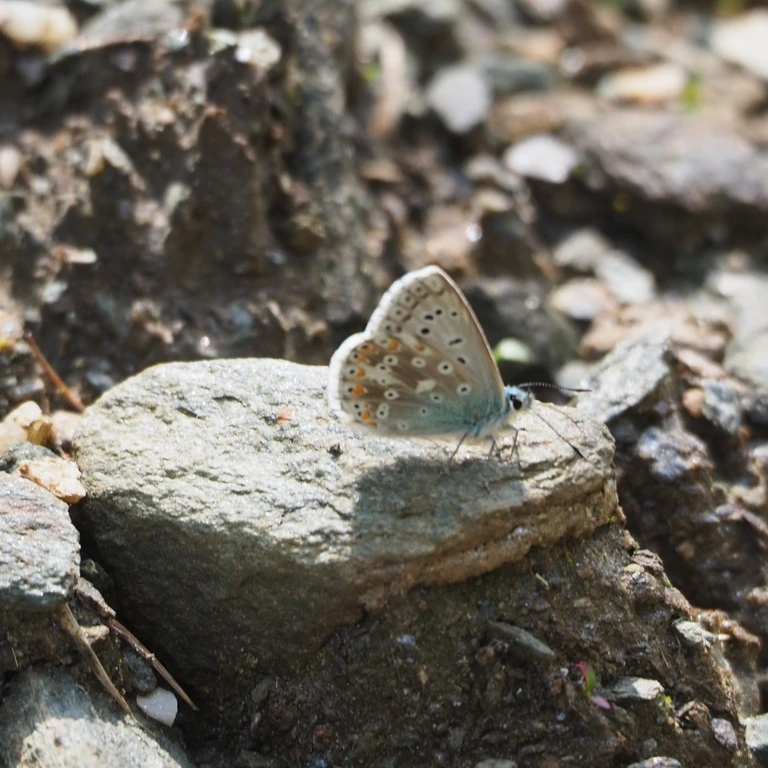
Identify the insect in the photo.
Lysandra coridon
